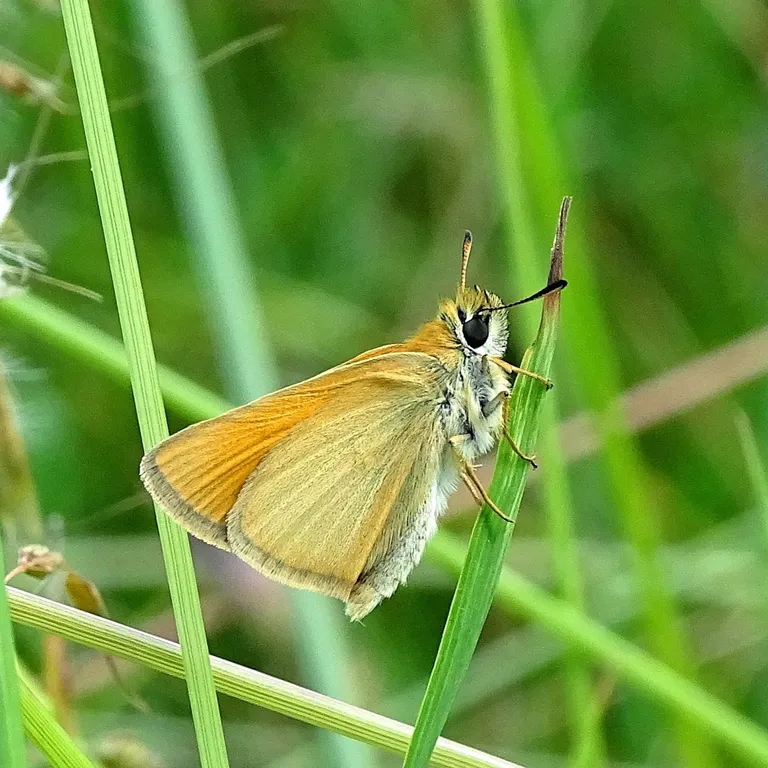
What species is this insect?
Thymelicus lineola
